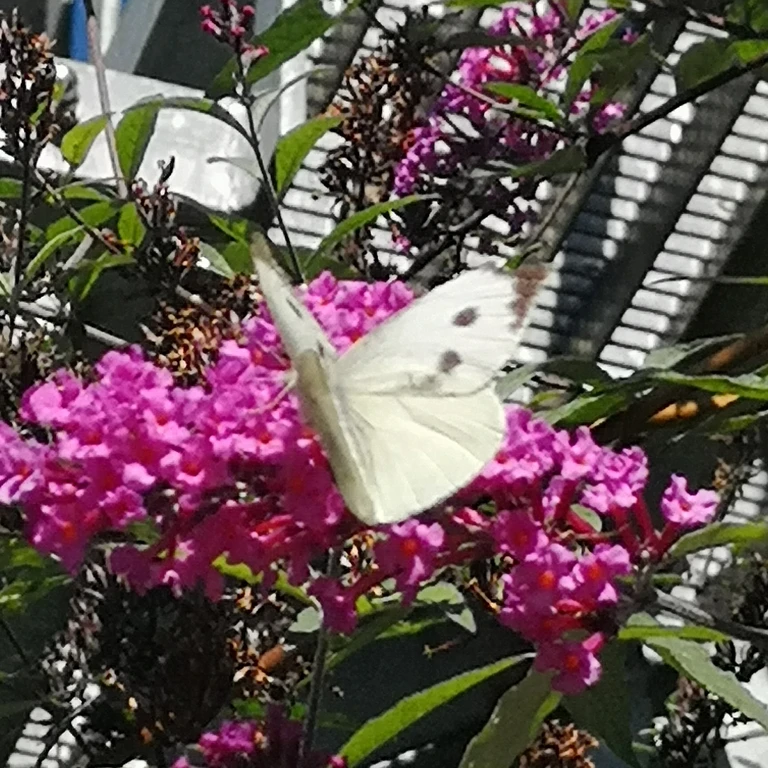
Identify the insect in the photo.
Pieris brassicae
